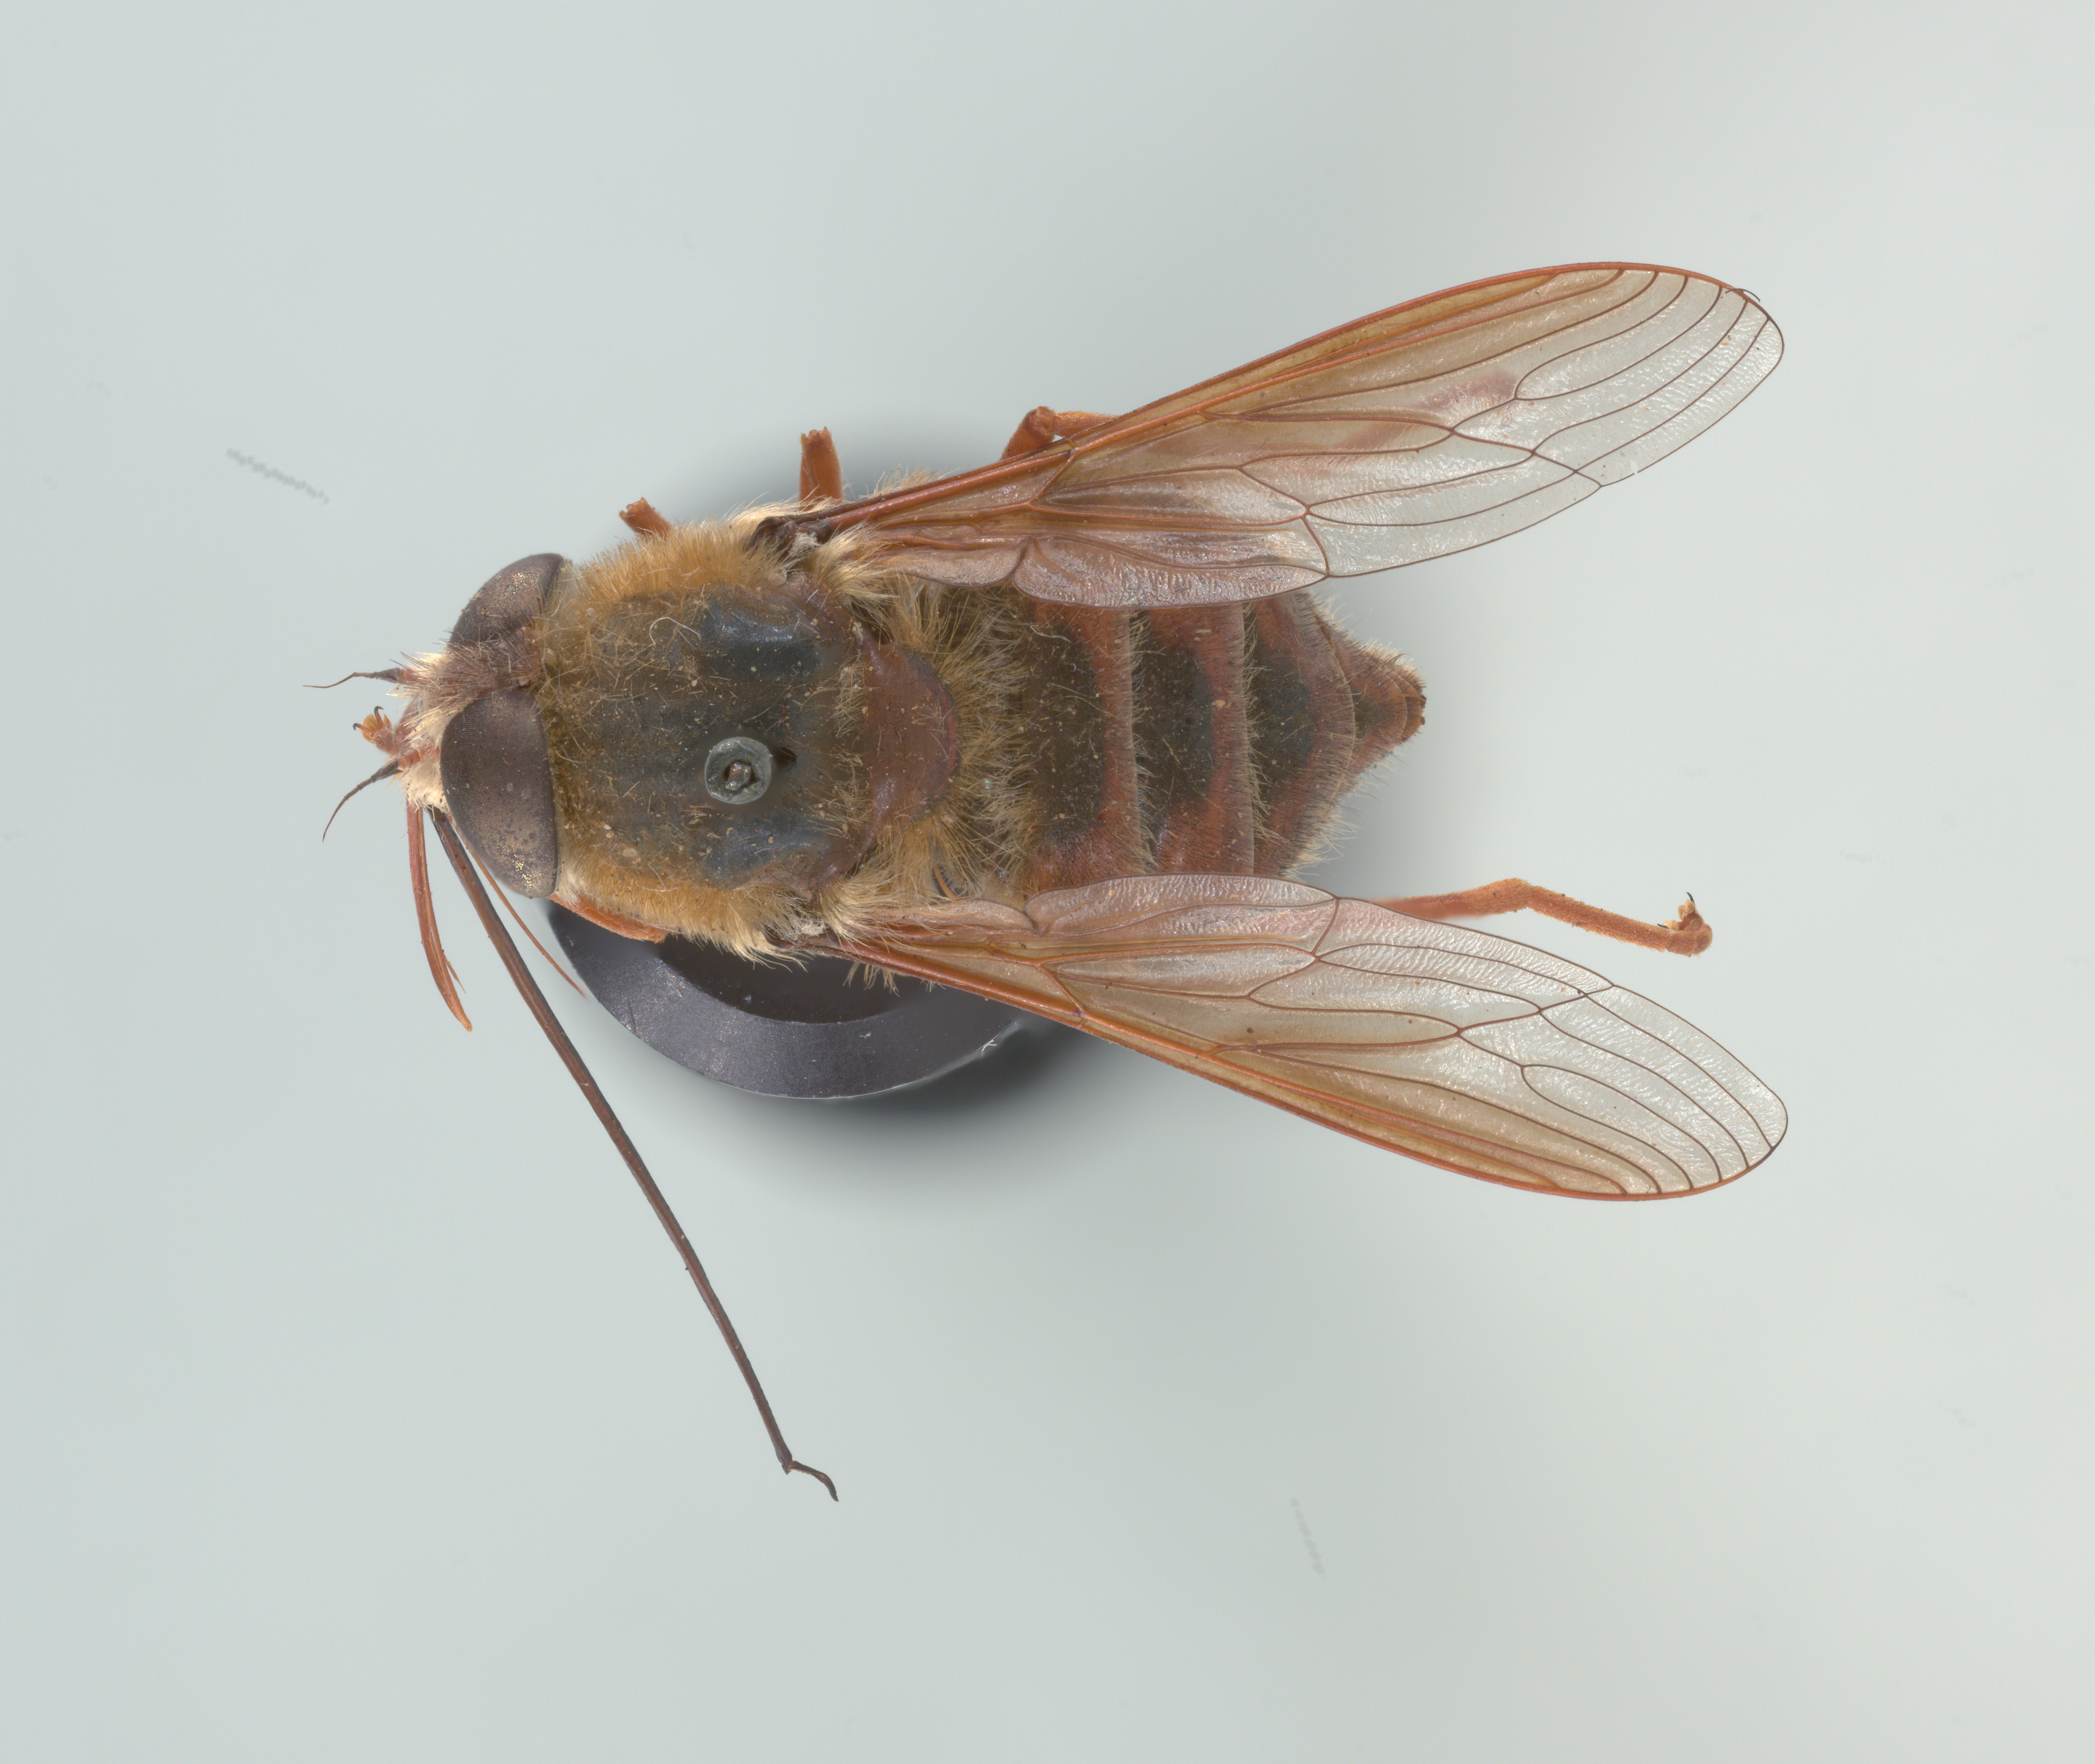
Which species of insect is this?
Prosoeca longipennis
